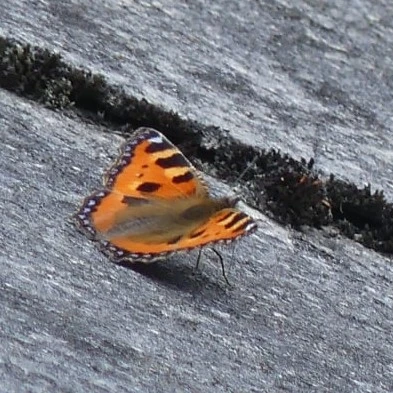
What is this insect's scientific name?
Aglais urticae
